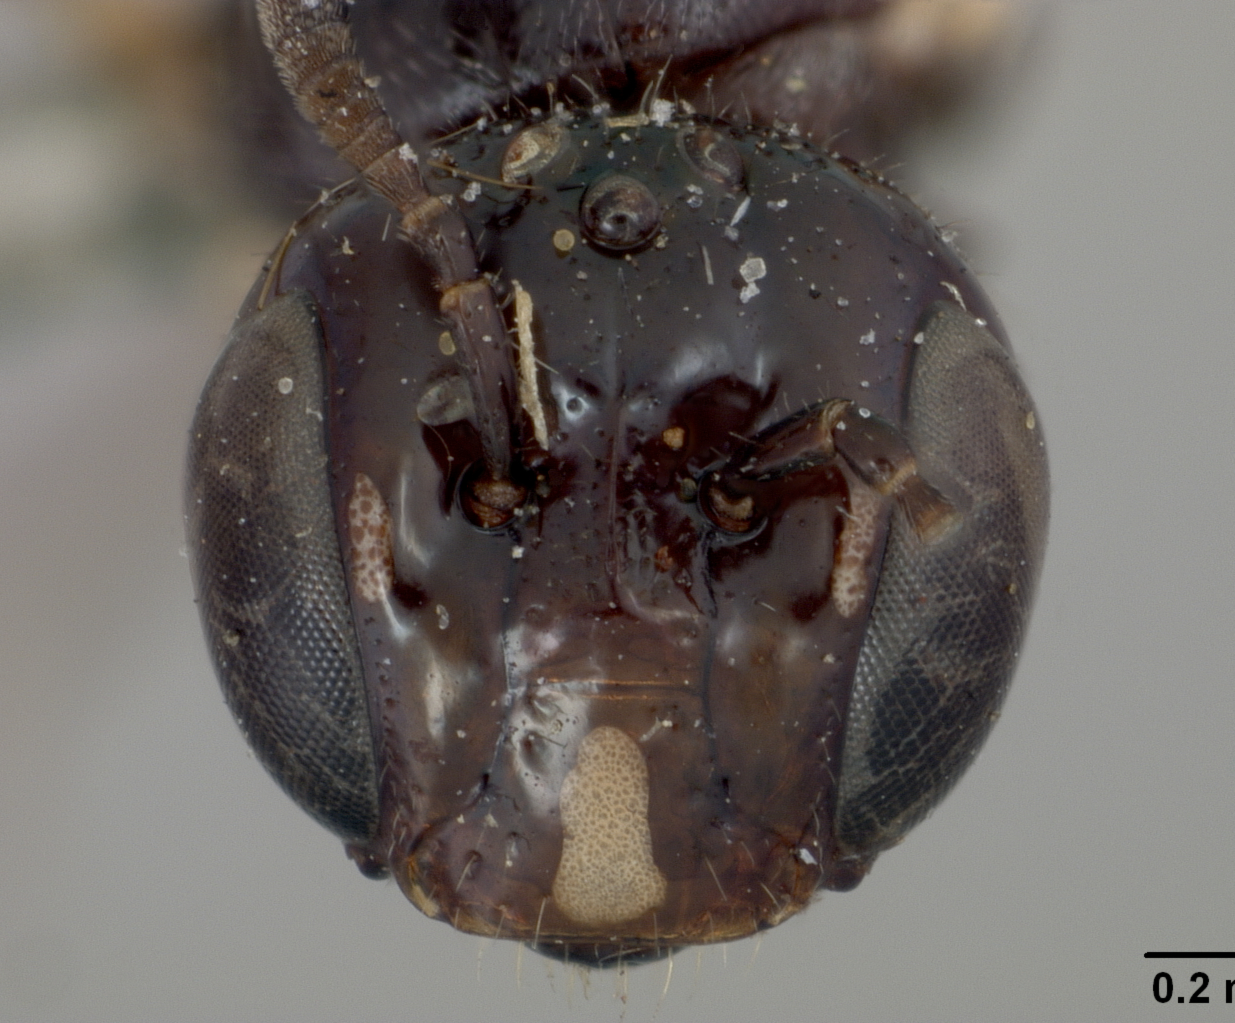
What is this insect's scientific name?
Ceratina nigrita
